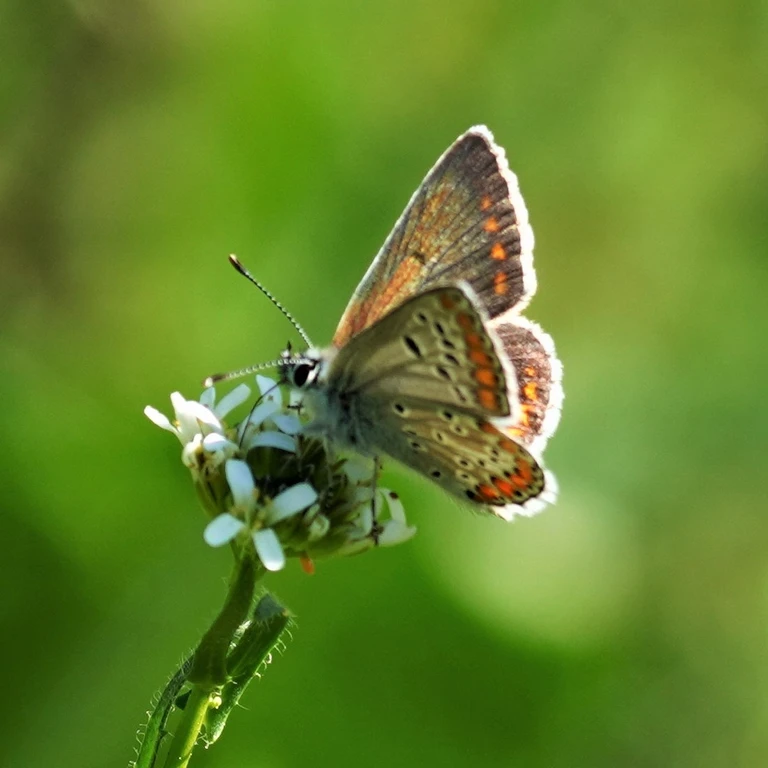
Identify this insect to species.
Aricia agestis/artaxerxes
